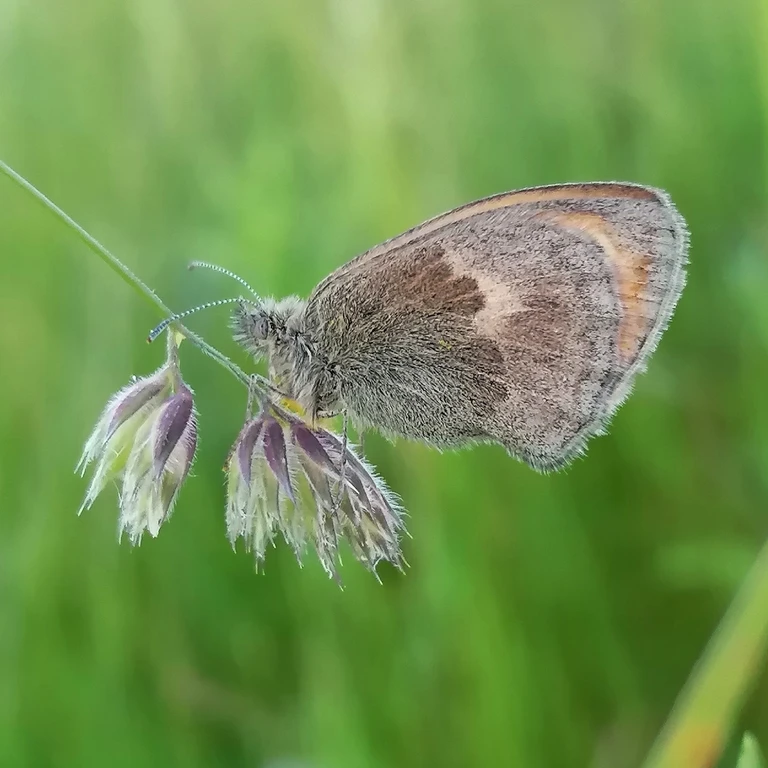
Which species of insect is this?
Coenonympha pamphilus
